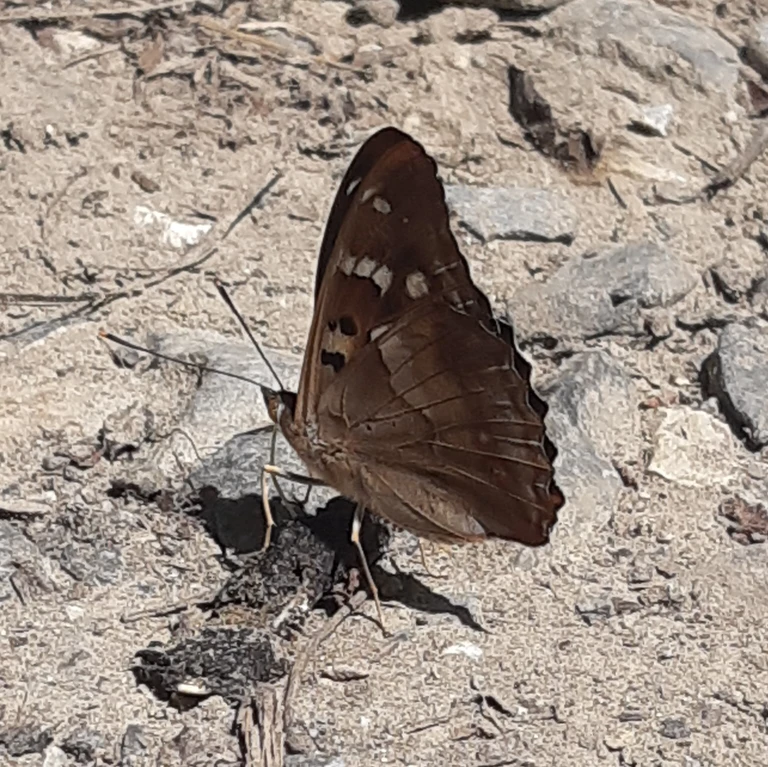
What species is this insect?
Apatura ilia
